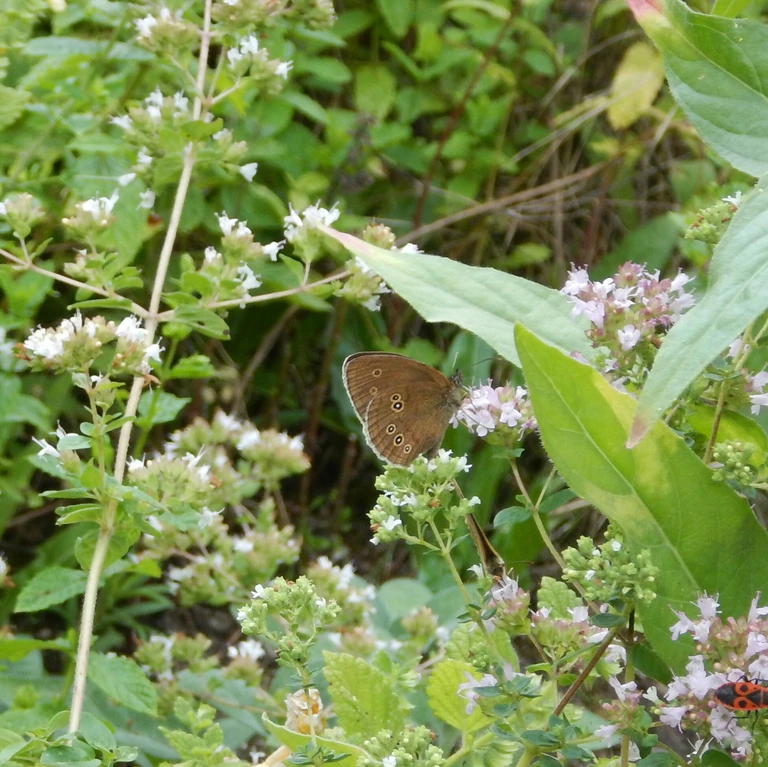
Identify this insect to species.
Aphantopus hyperantus
